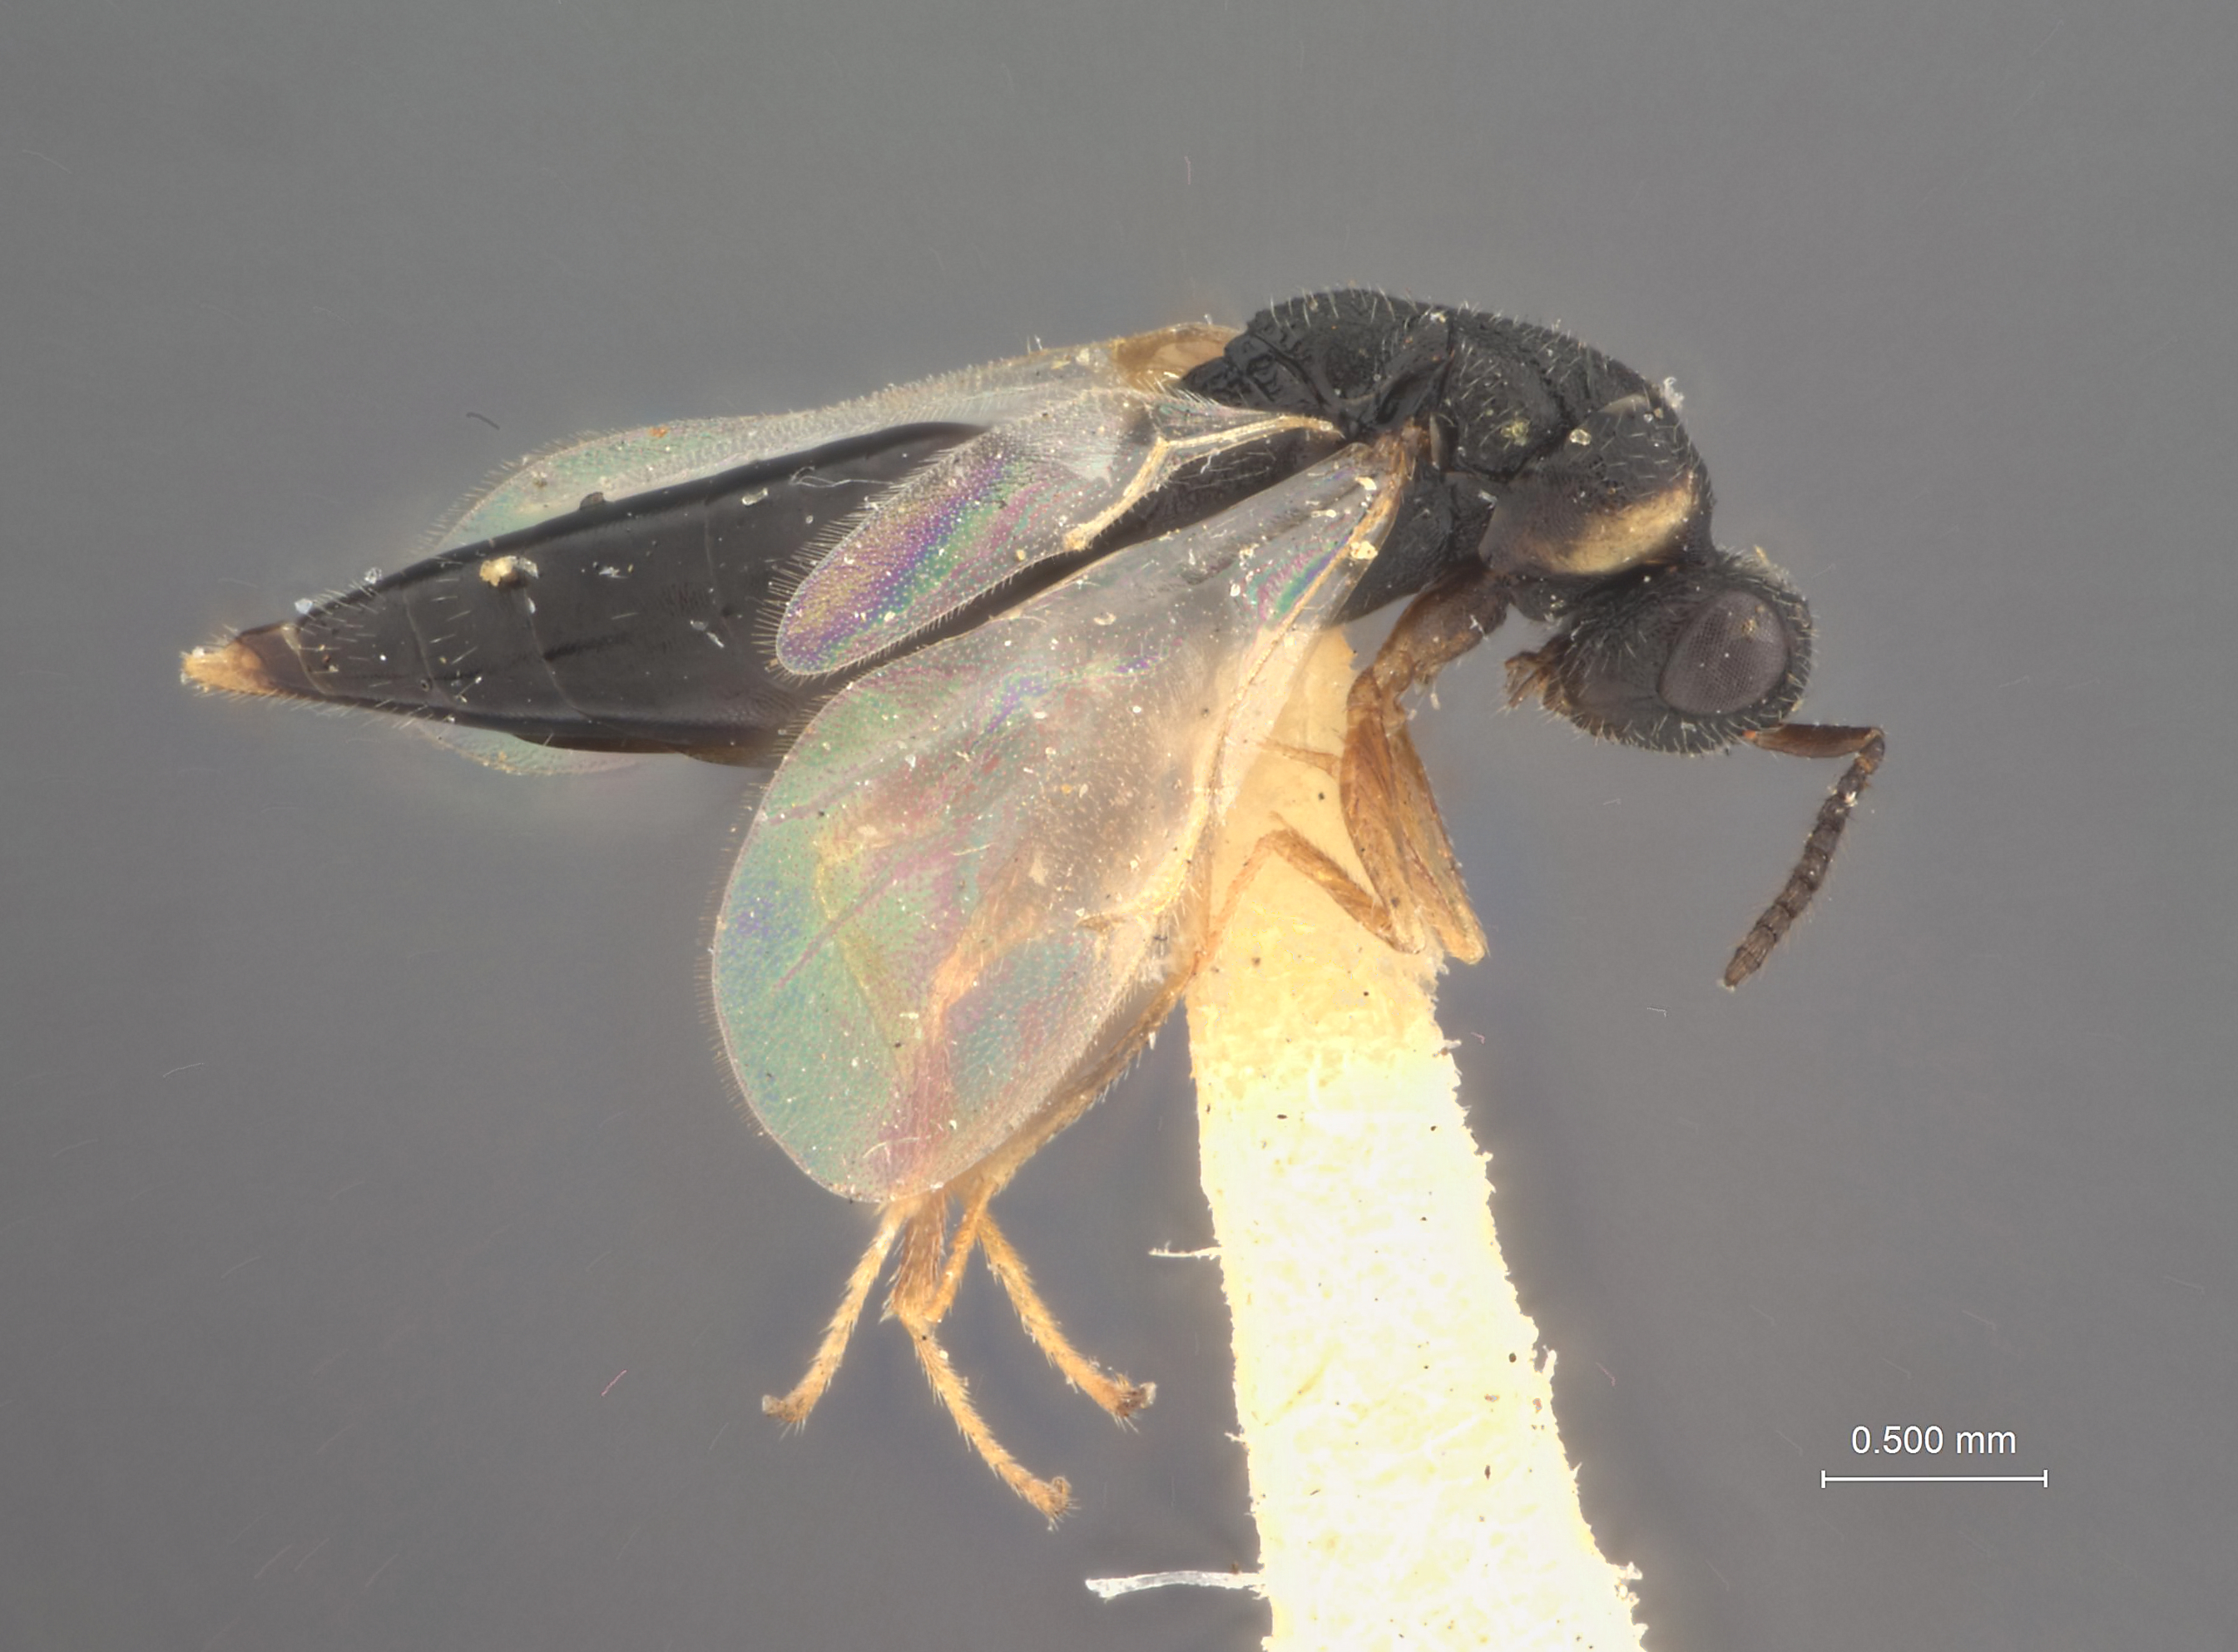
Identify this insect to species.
Harmolita hesperus
